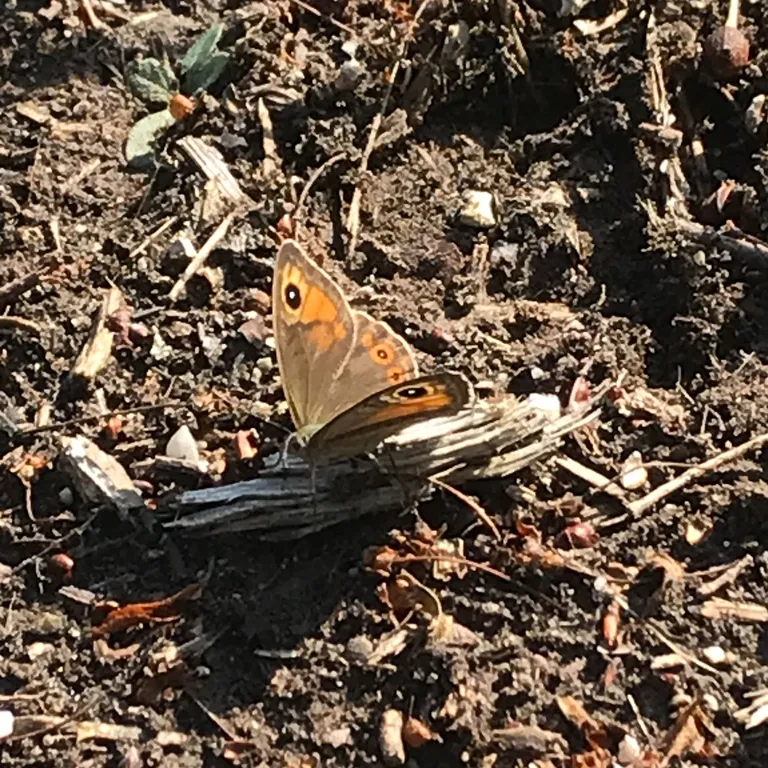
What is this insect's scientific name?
Lasiommata maera (also Pararge maera)
